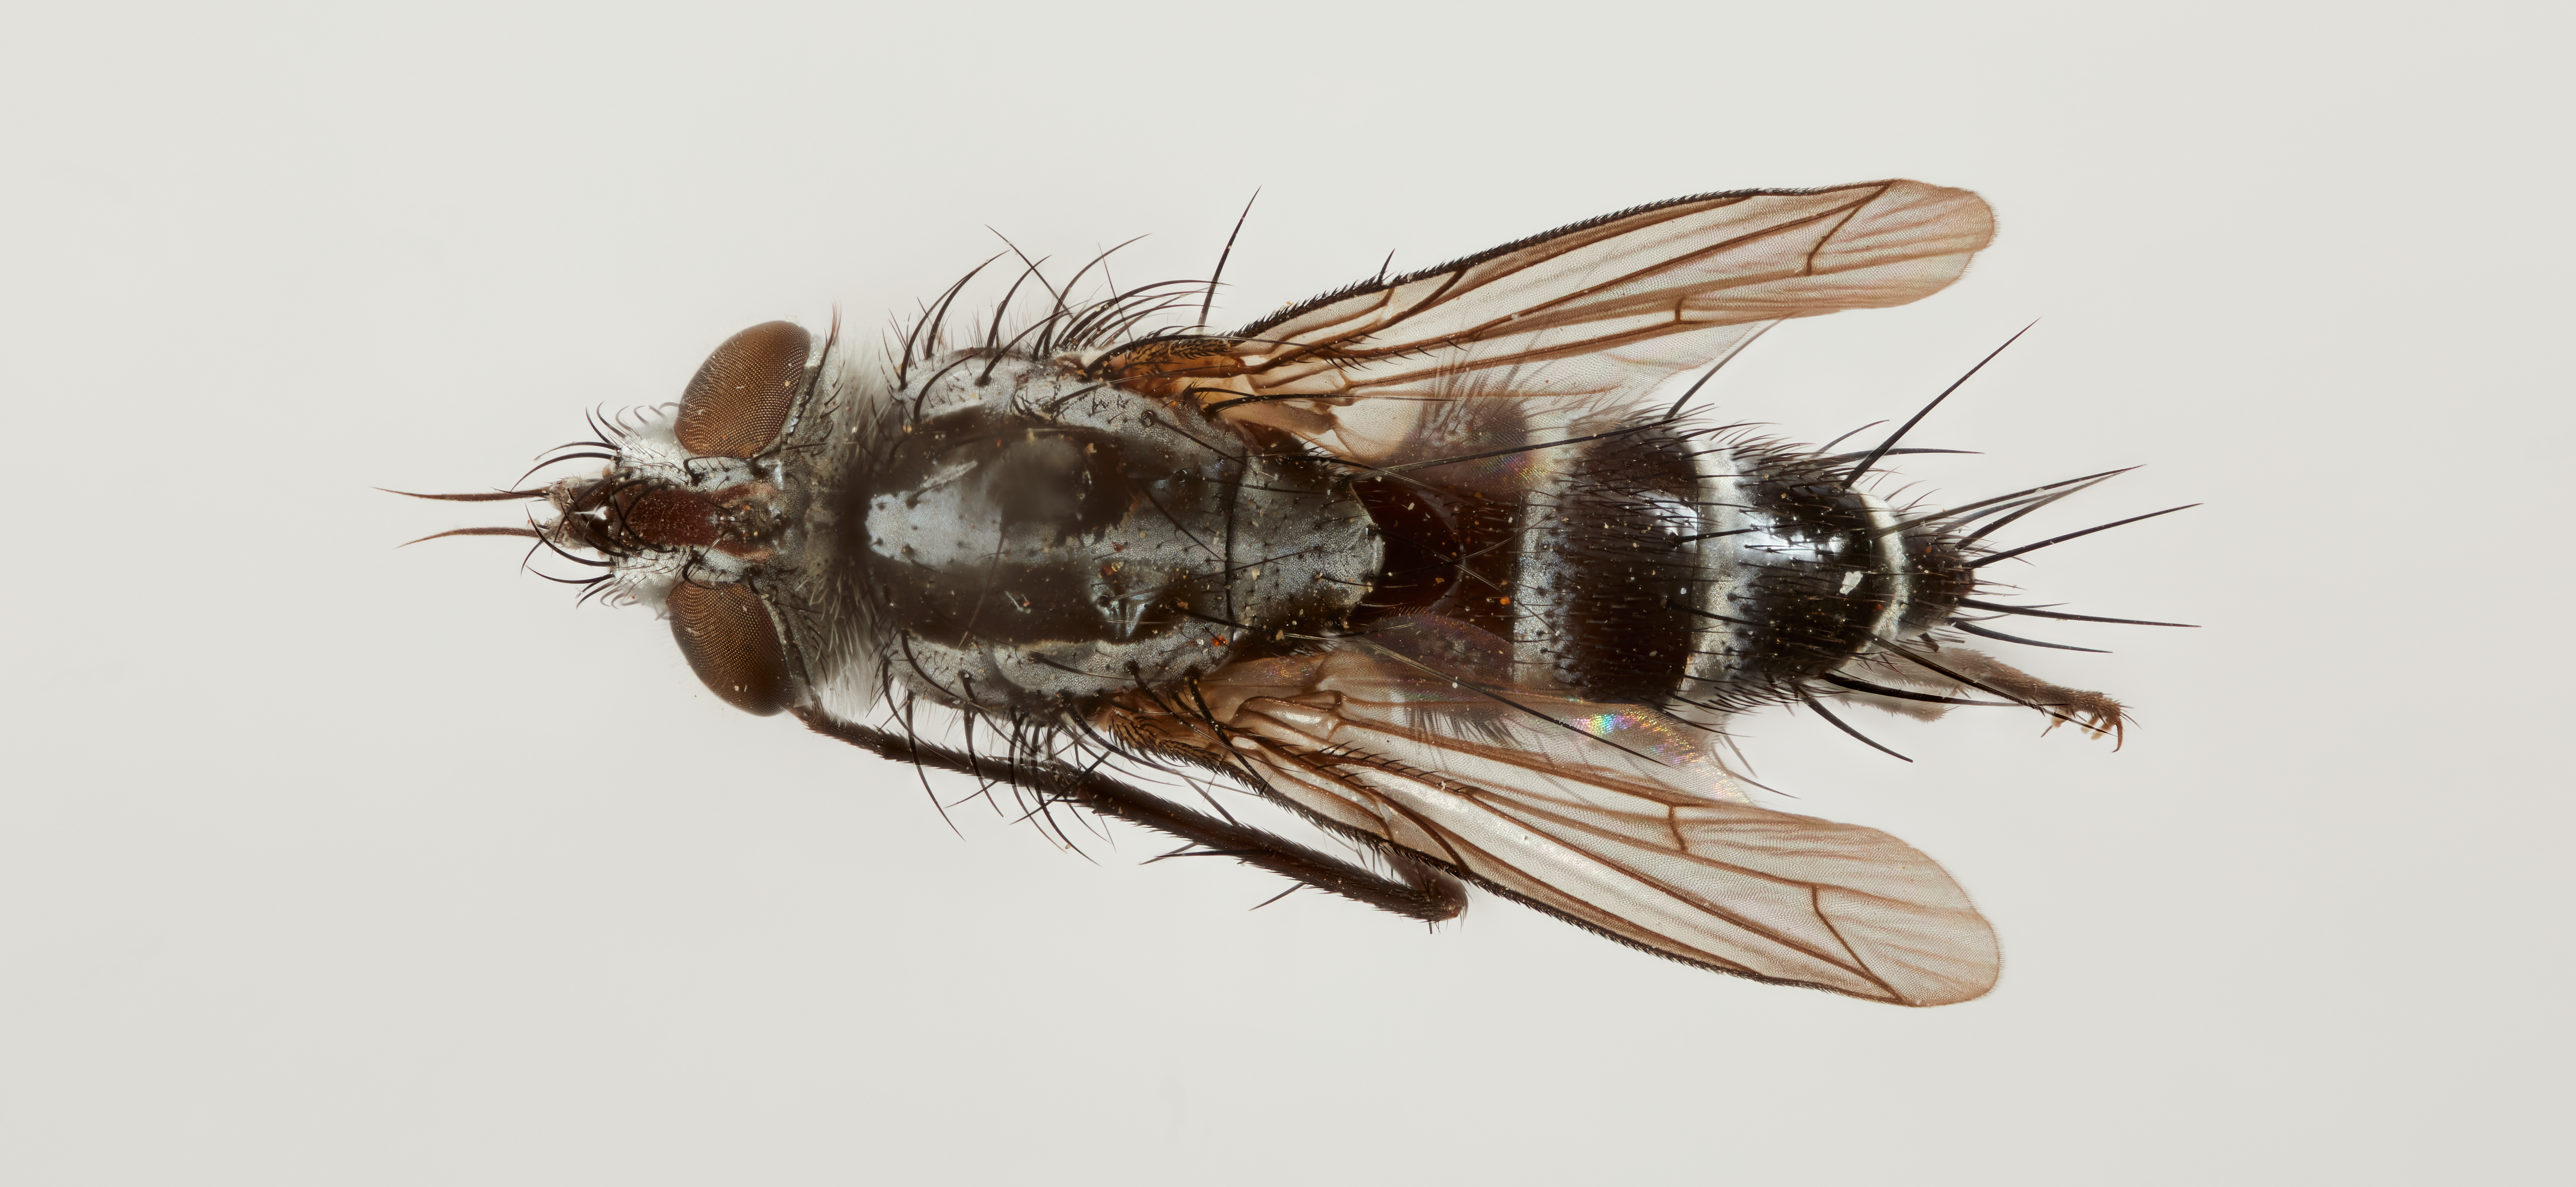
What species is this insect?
Actinominthella atrophopodella
